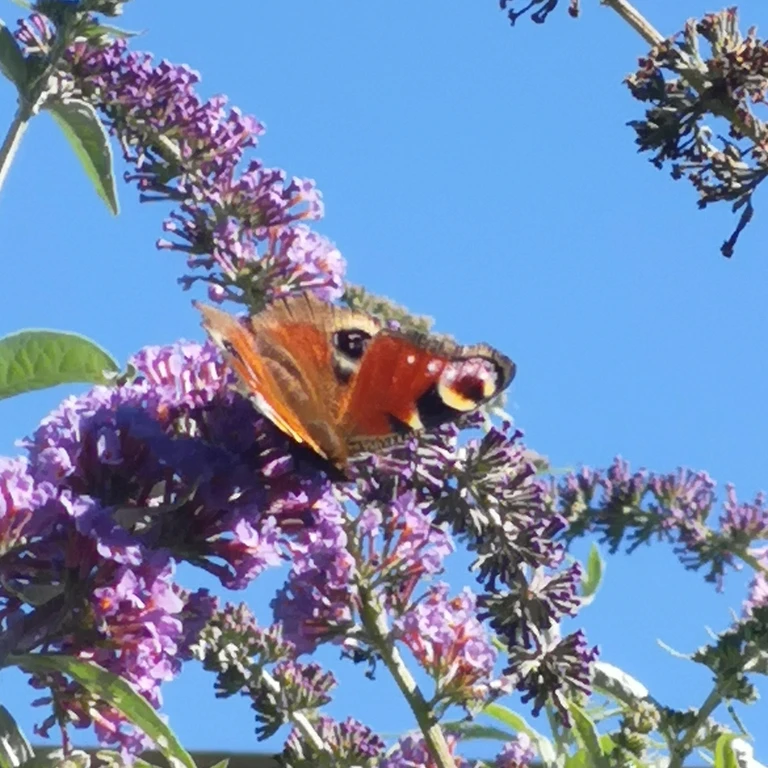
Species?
Aglais io
